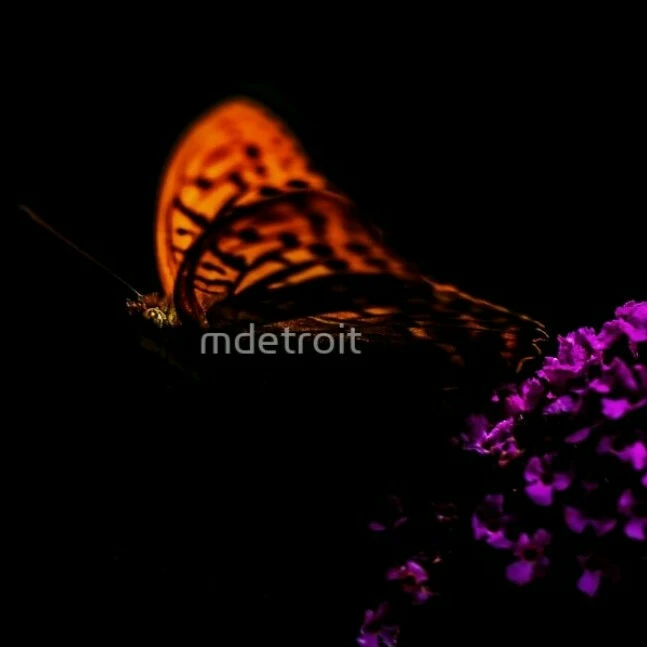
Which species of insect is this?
Argynnis paphia
